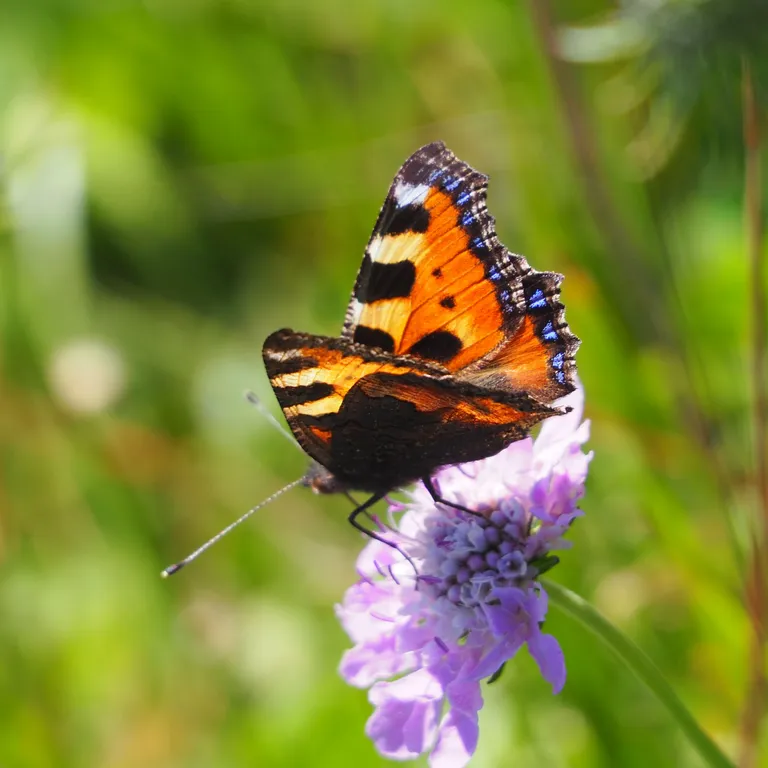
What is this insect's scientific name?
Aglais urticae
